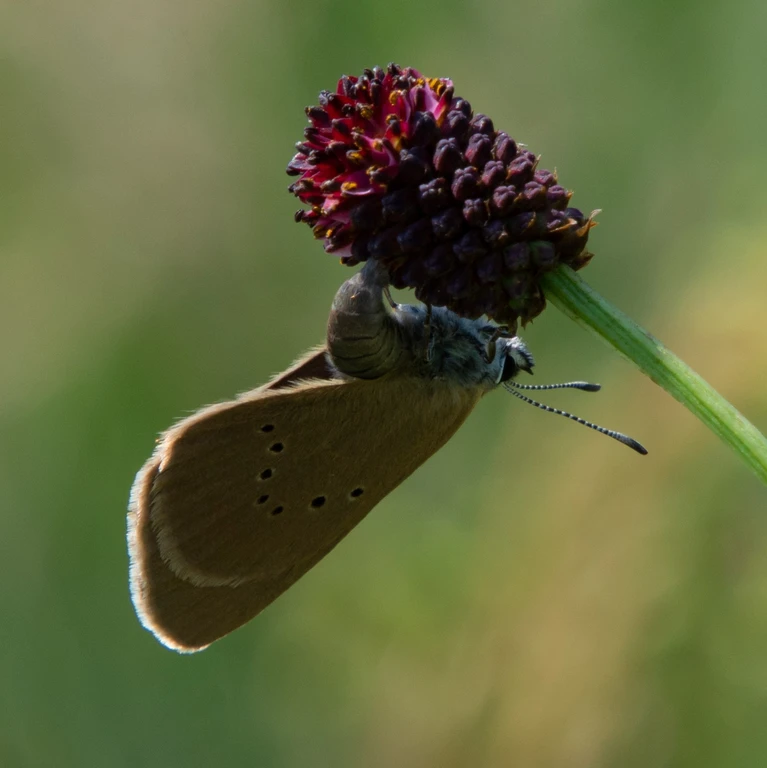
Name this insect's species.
Phengaris nausithous (also Maculinea nausithous)
